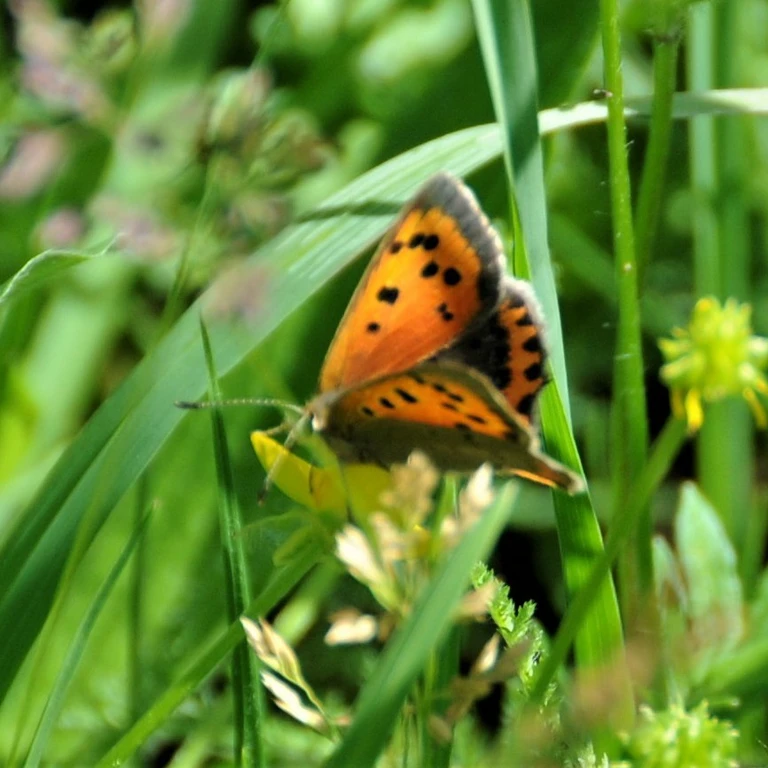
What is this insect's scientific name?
Lycaena phlaeas
